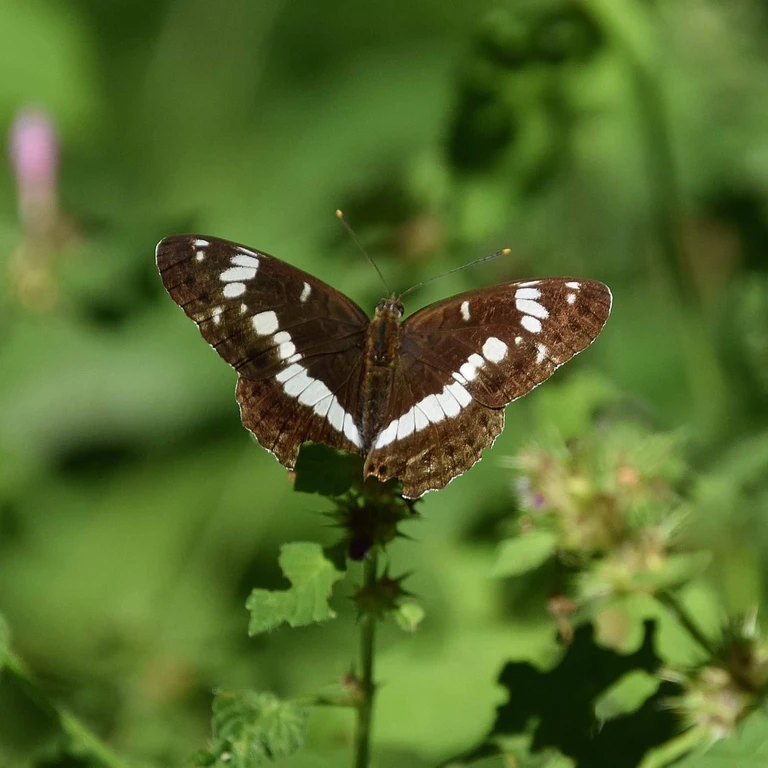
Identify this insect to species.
Limenitis camilla (also Ladoga camilla)
